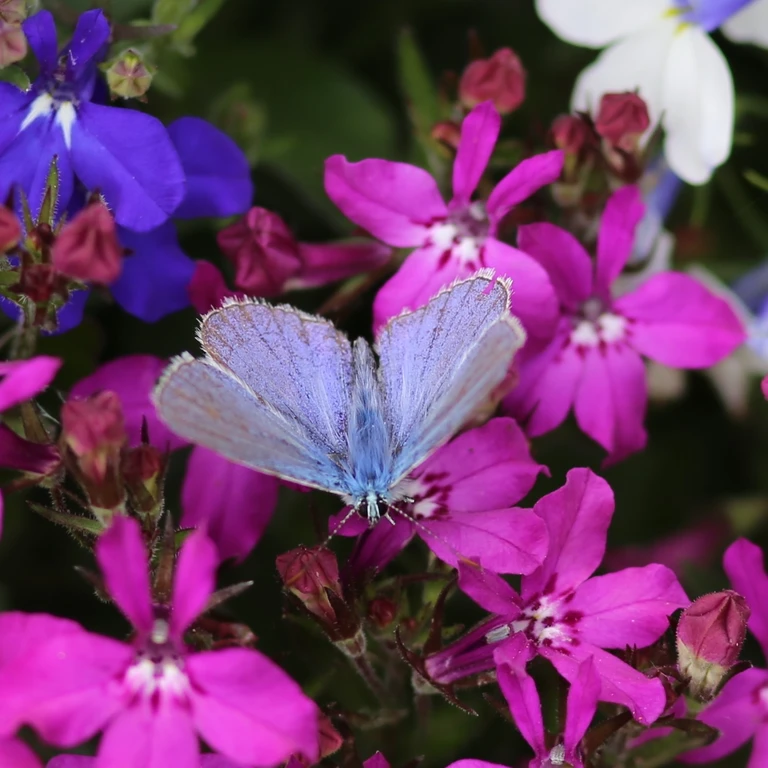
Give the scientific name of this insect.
Polyommatus icarus
